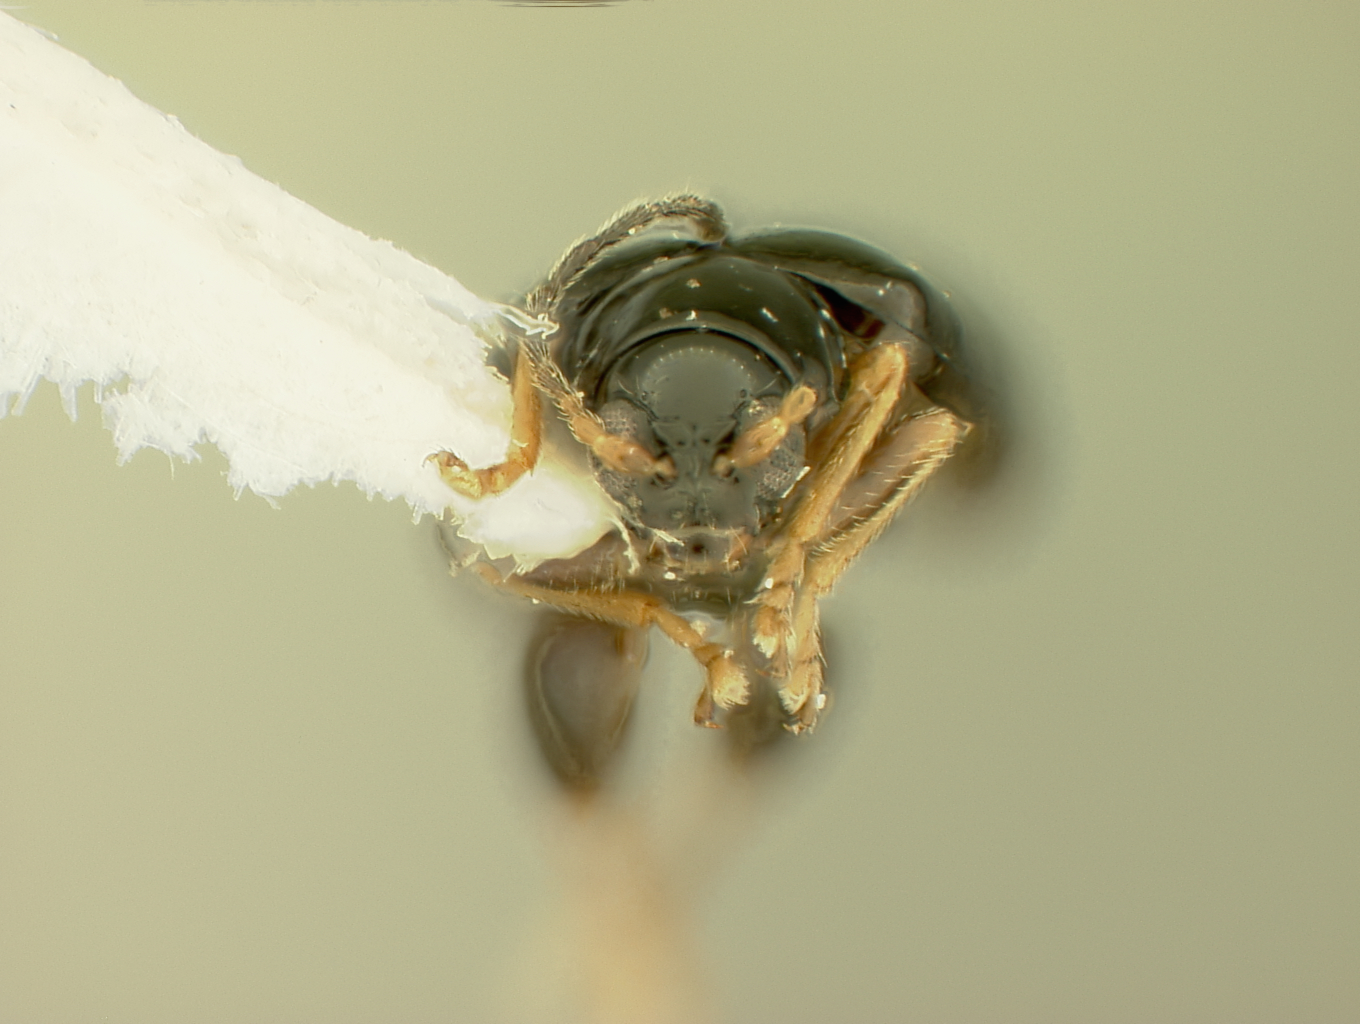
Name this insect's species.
Aphthona glochidionae
